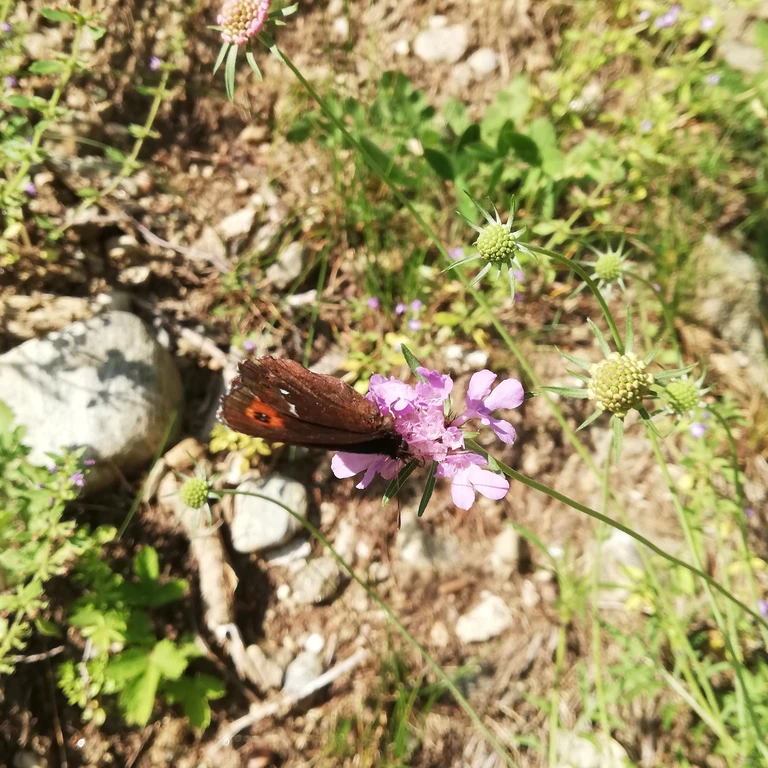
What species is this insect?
Erebia ligea
